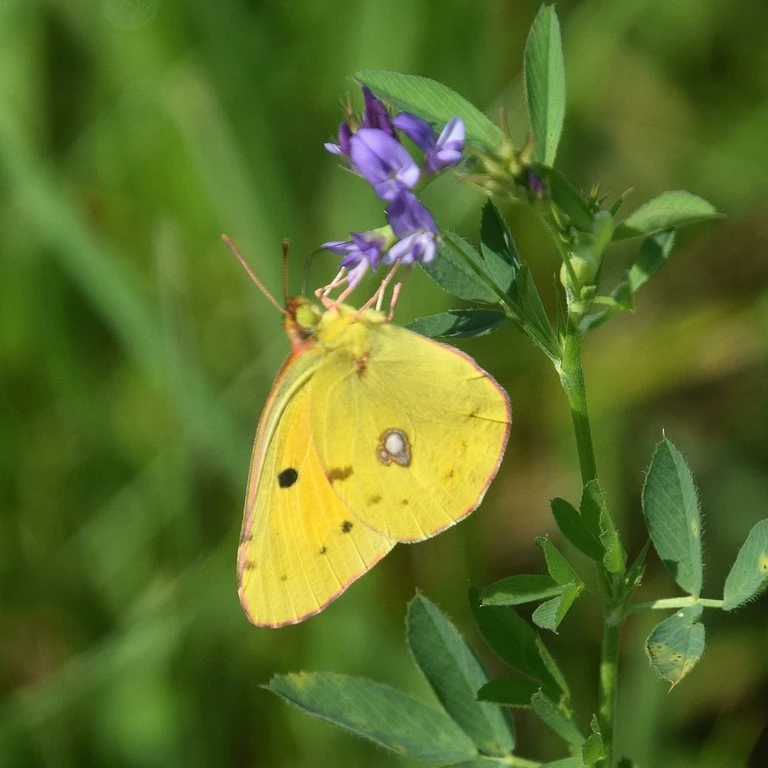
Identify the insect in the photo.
Colias croceus
